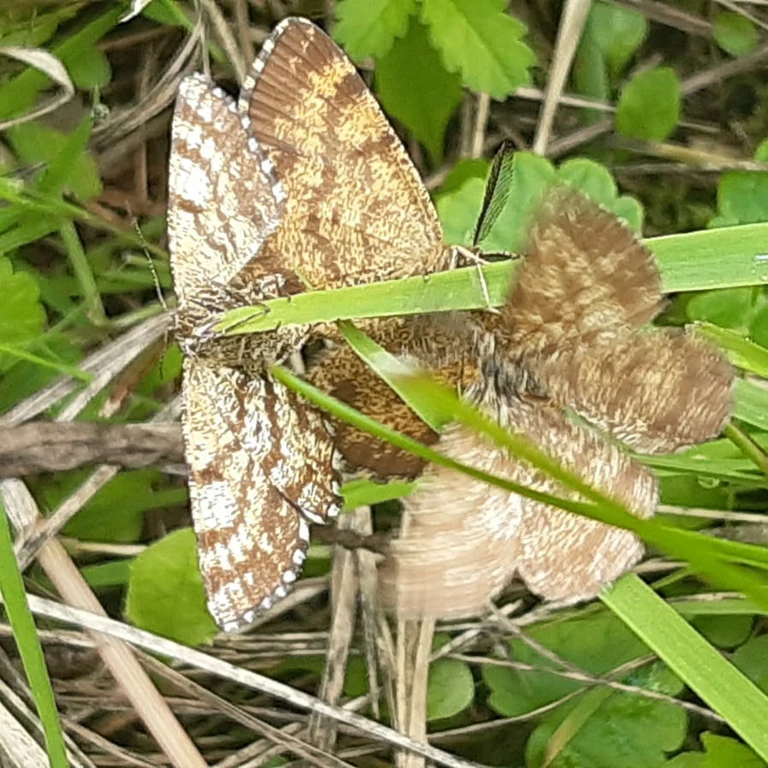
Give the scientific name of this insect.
Ematurga atomaria
